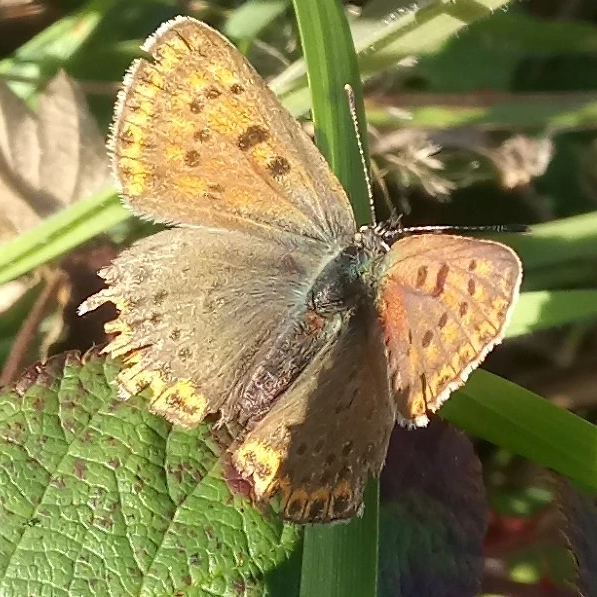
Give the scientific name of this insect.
Lycaena tityrus (also Loweia tityrus)
